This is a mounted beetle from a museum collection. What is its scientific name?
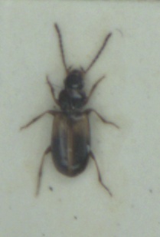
Acupalpus meridianus
